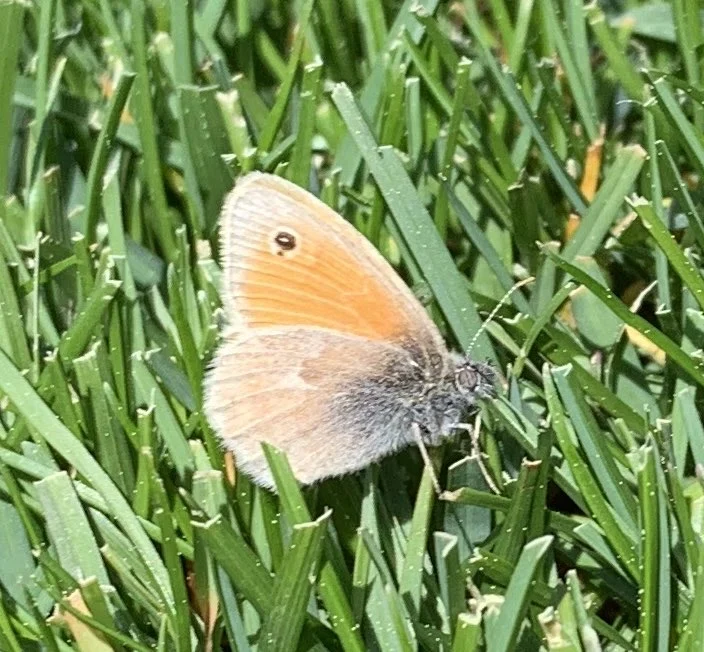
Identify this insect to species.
Coenonympha pamphilus
